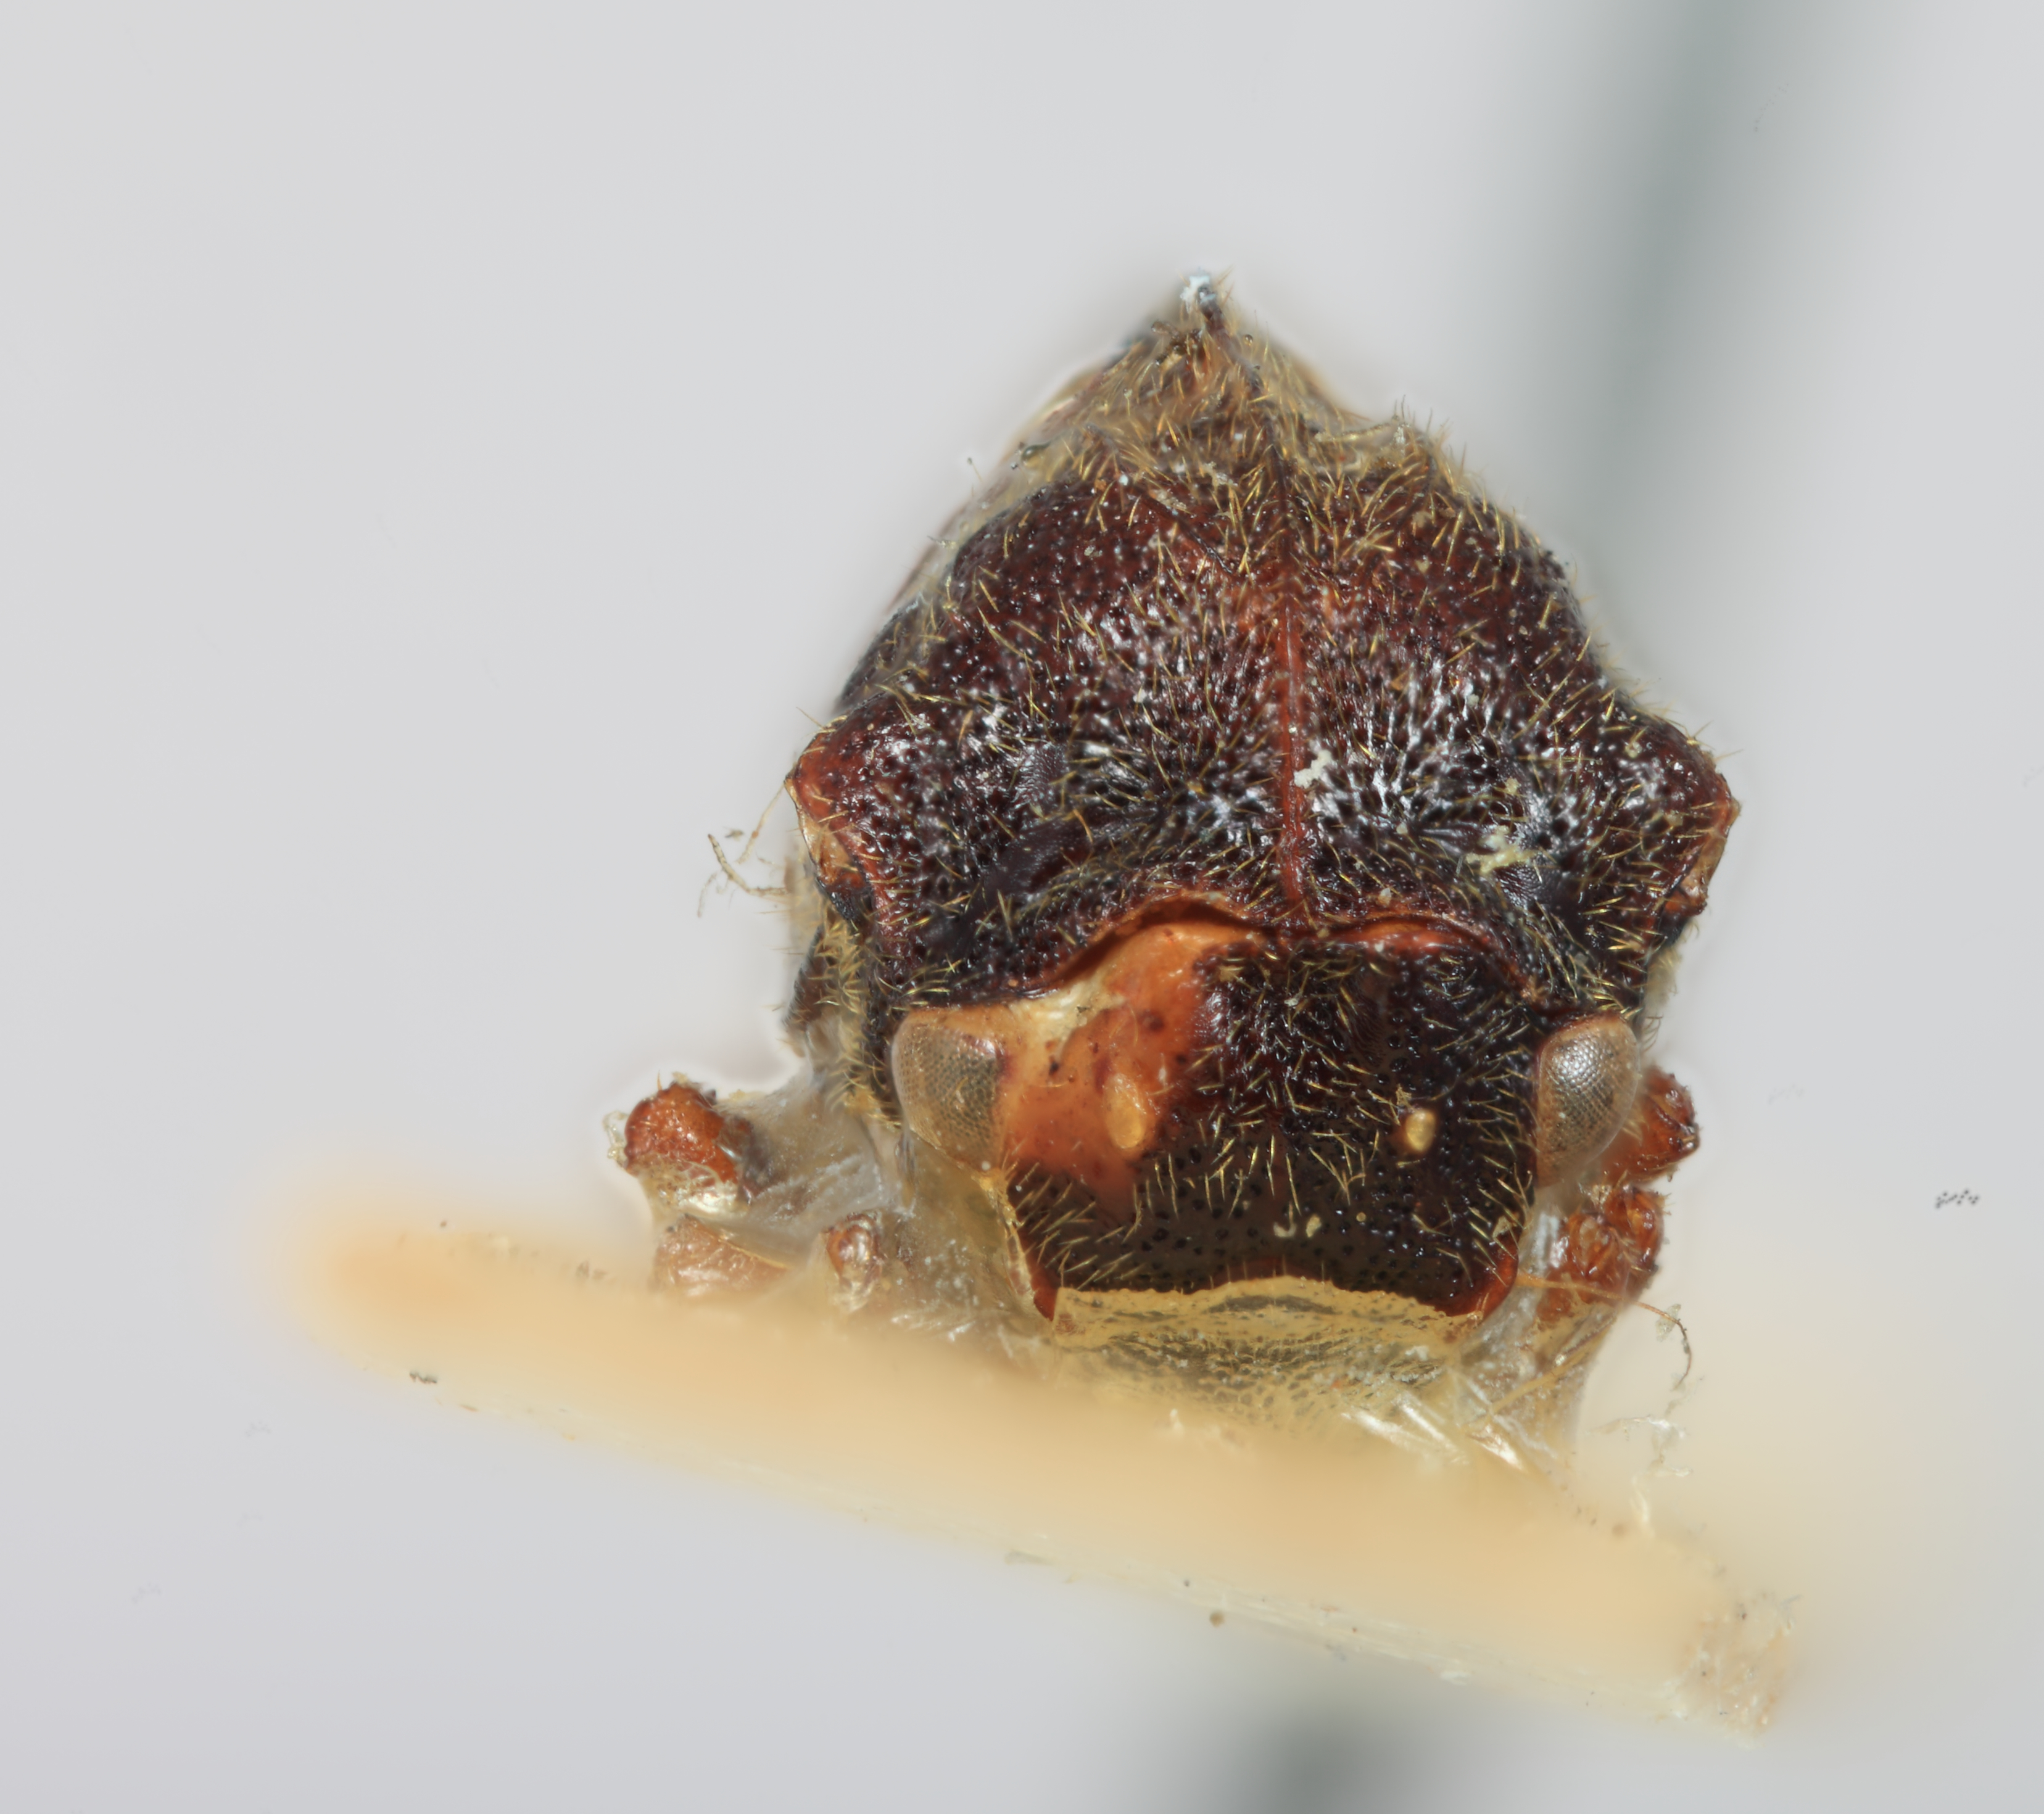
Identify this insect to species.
Leioscyta brunnea
